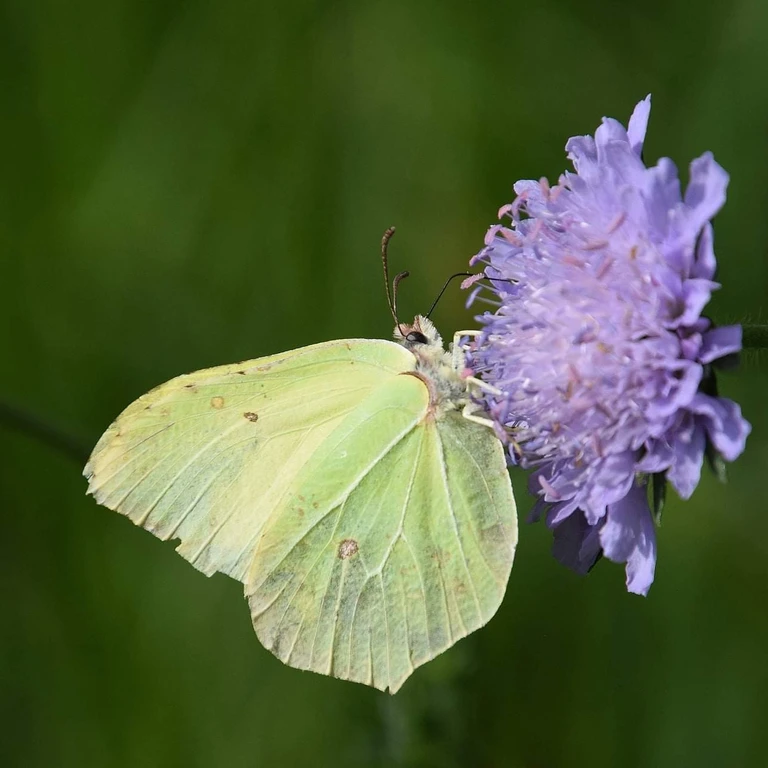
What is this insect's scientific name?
Gonepteryx rhamni
